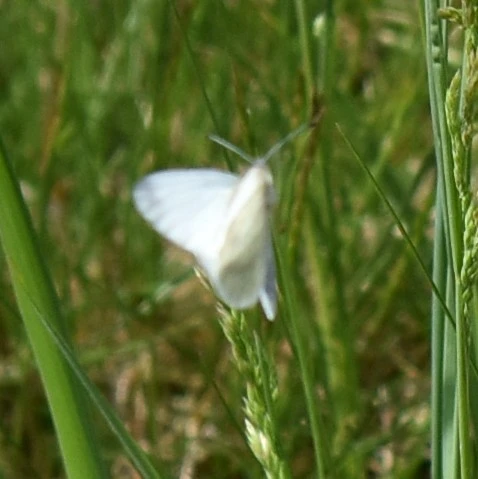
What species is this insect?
Leptidea sinapis/juvernica
